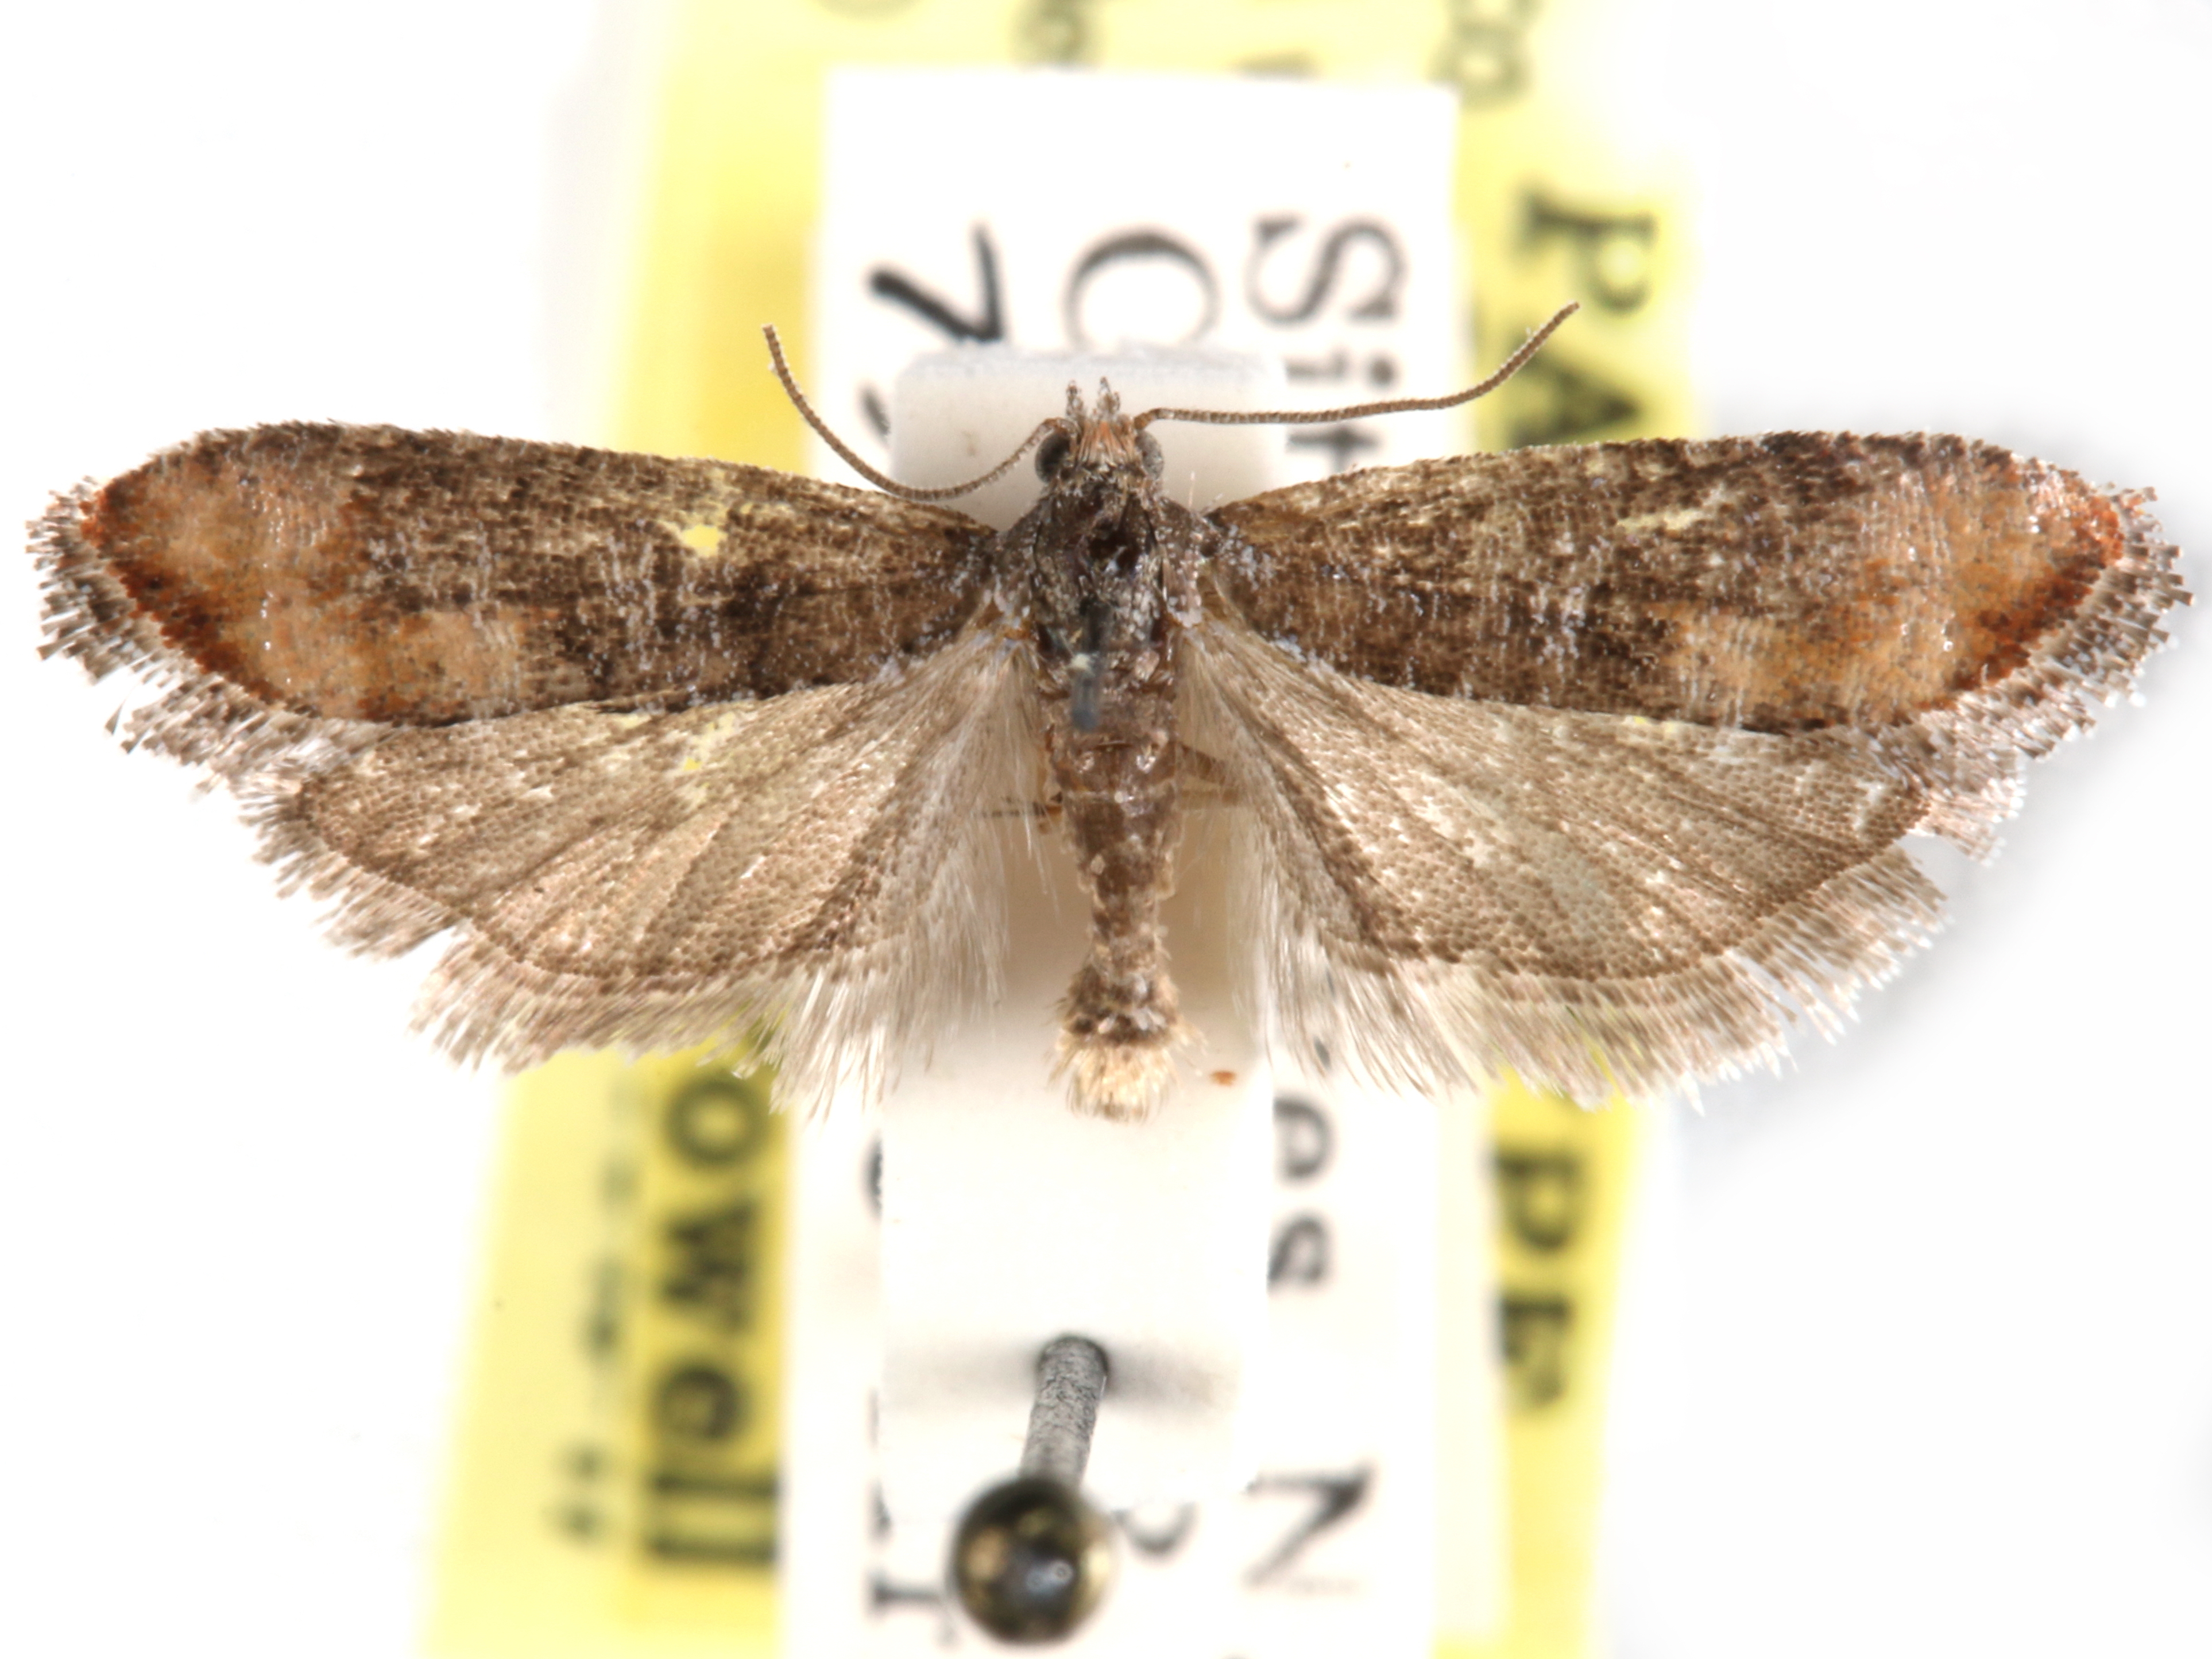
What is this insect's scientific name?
Rhyacionia jenningsi
